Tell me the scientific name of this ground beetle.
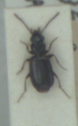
Syntomus truncatellus
